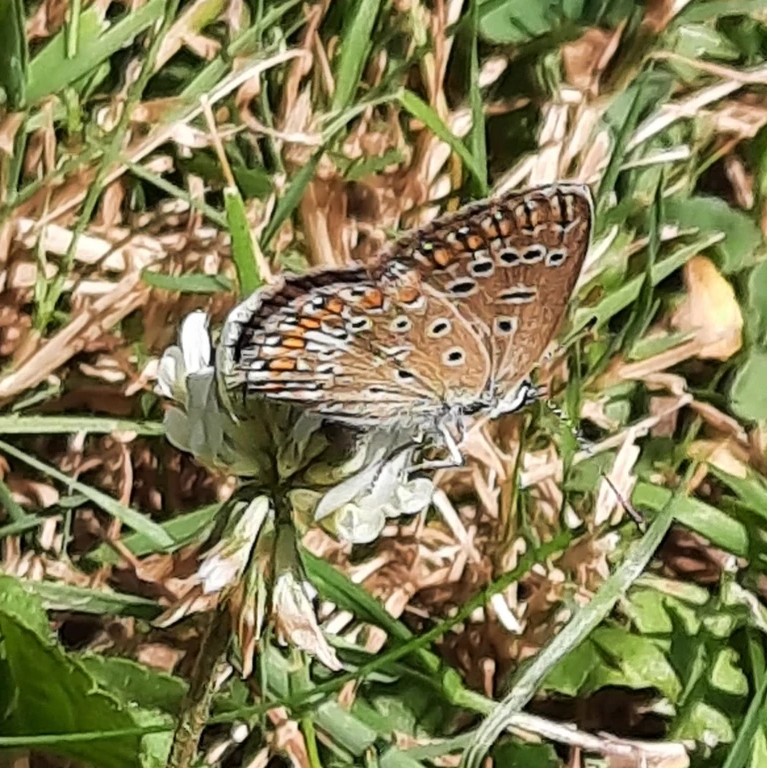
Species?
Polyommatus icarus
